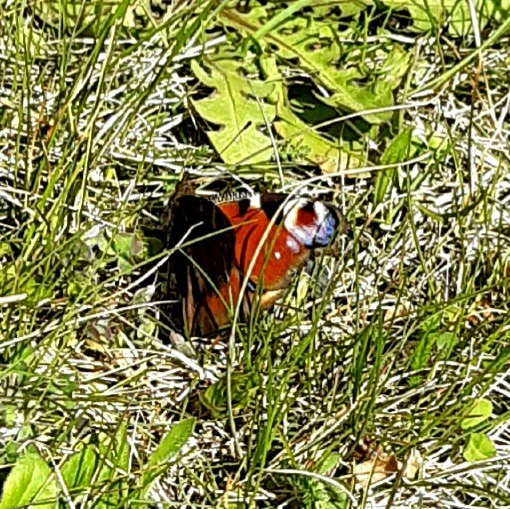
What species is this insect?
Aglais io
